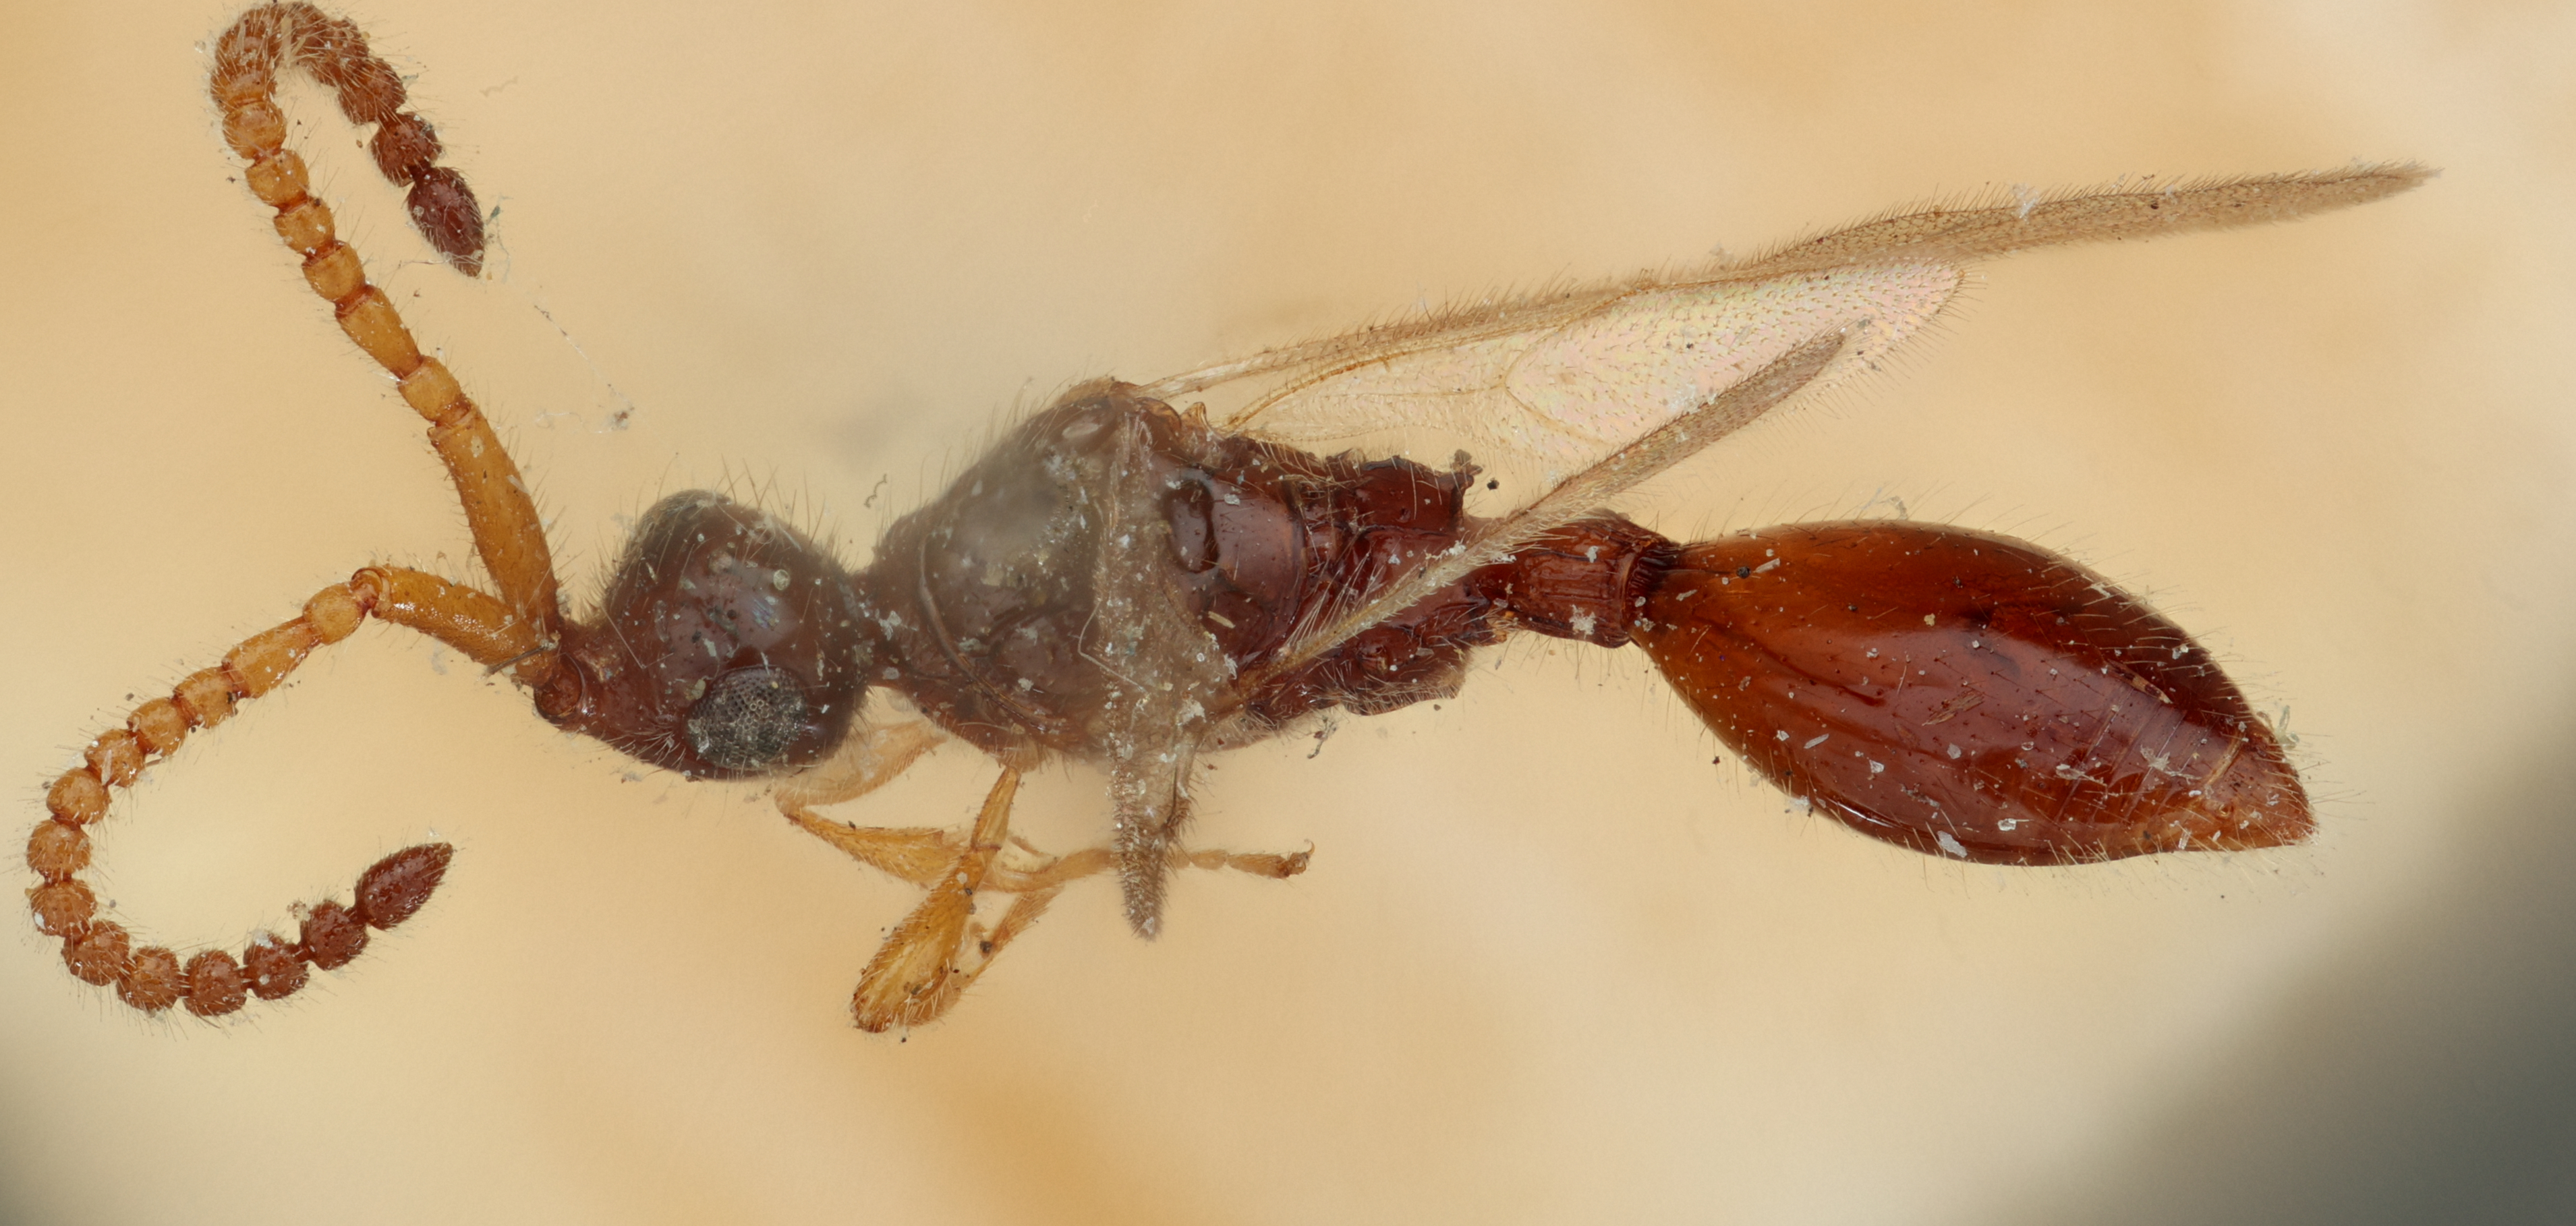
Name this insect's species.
Belyta frontalis
